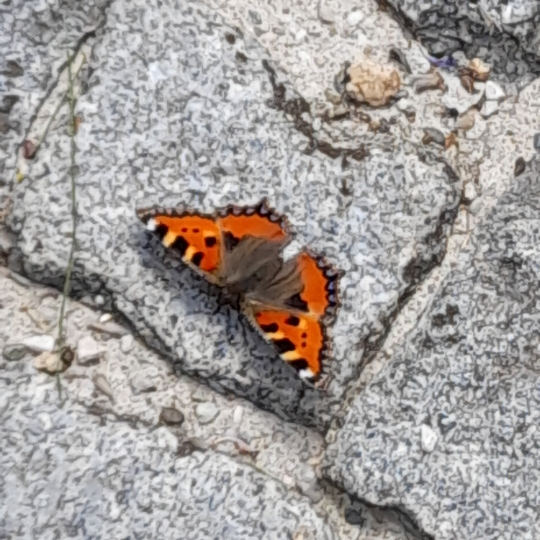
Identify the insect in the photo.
Aglais urticae
